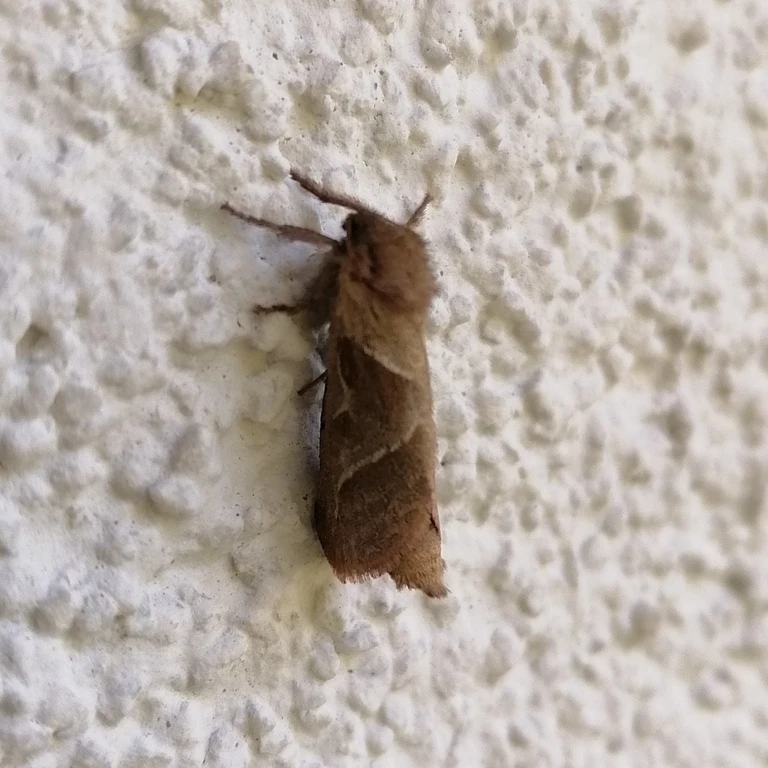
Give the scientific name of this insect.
Triodia sylvina
